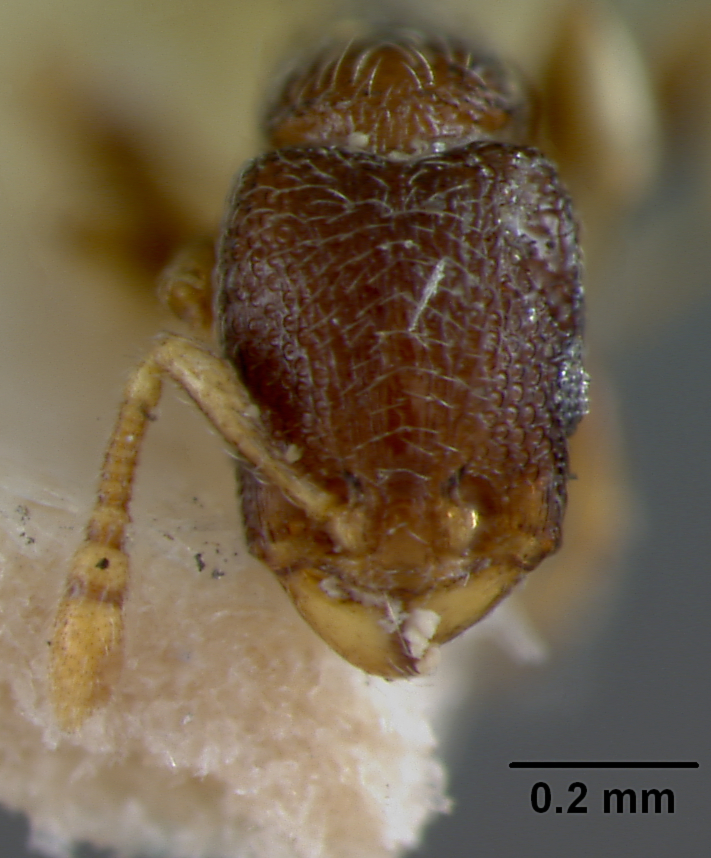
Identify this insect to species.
Vollenhovia loboii
